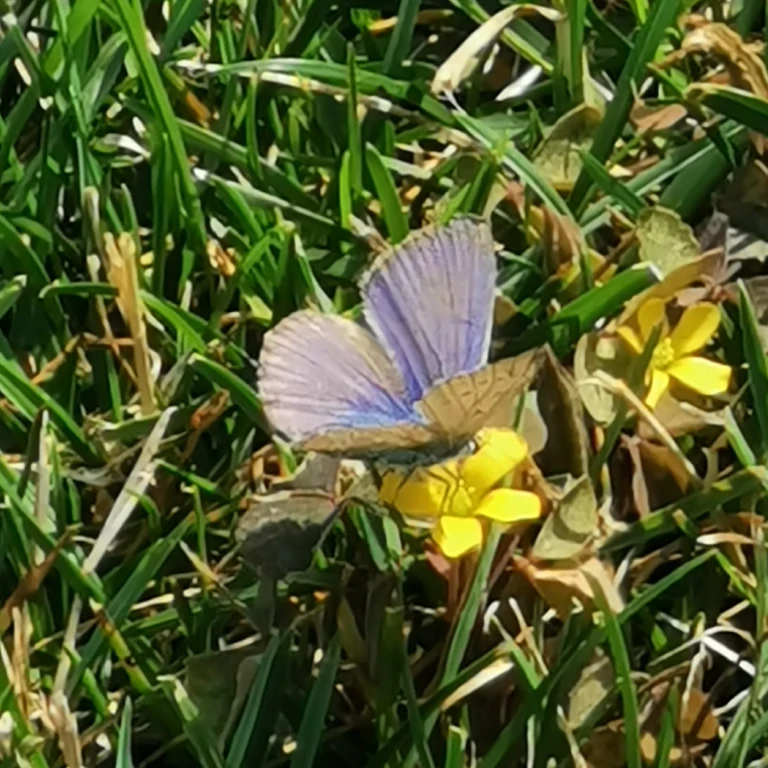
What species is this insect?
Polyommatus icarus
